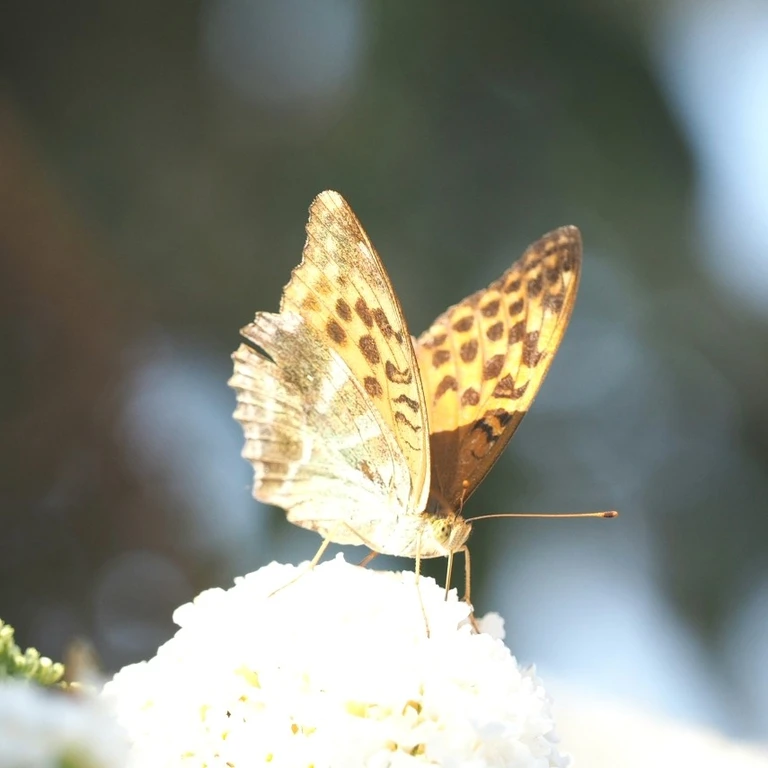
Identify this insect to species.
Argynnis paphia
